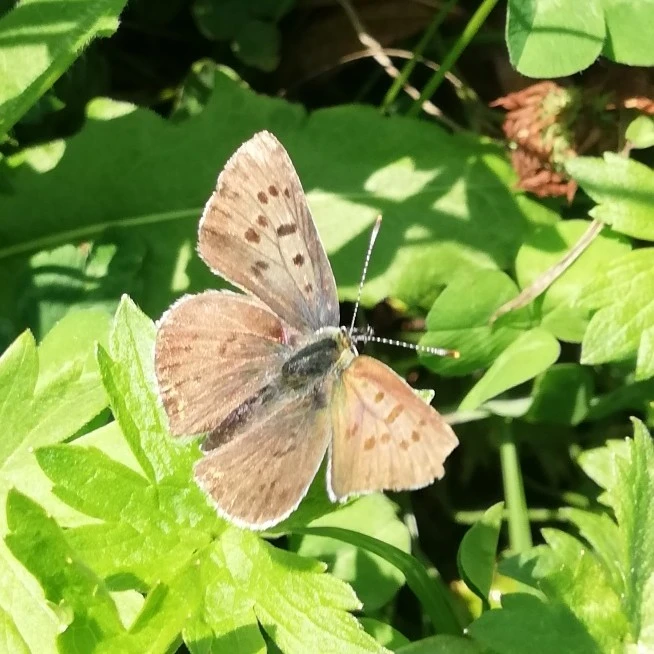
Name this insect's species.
Lycaena tityrus (also Loweia tityrus)
